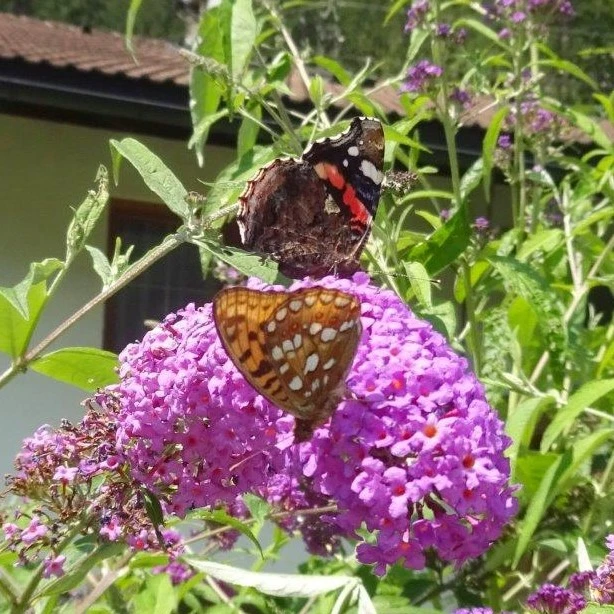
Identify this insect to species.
Fabriciana adippe
